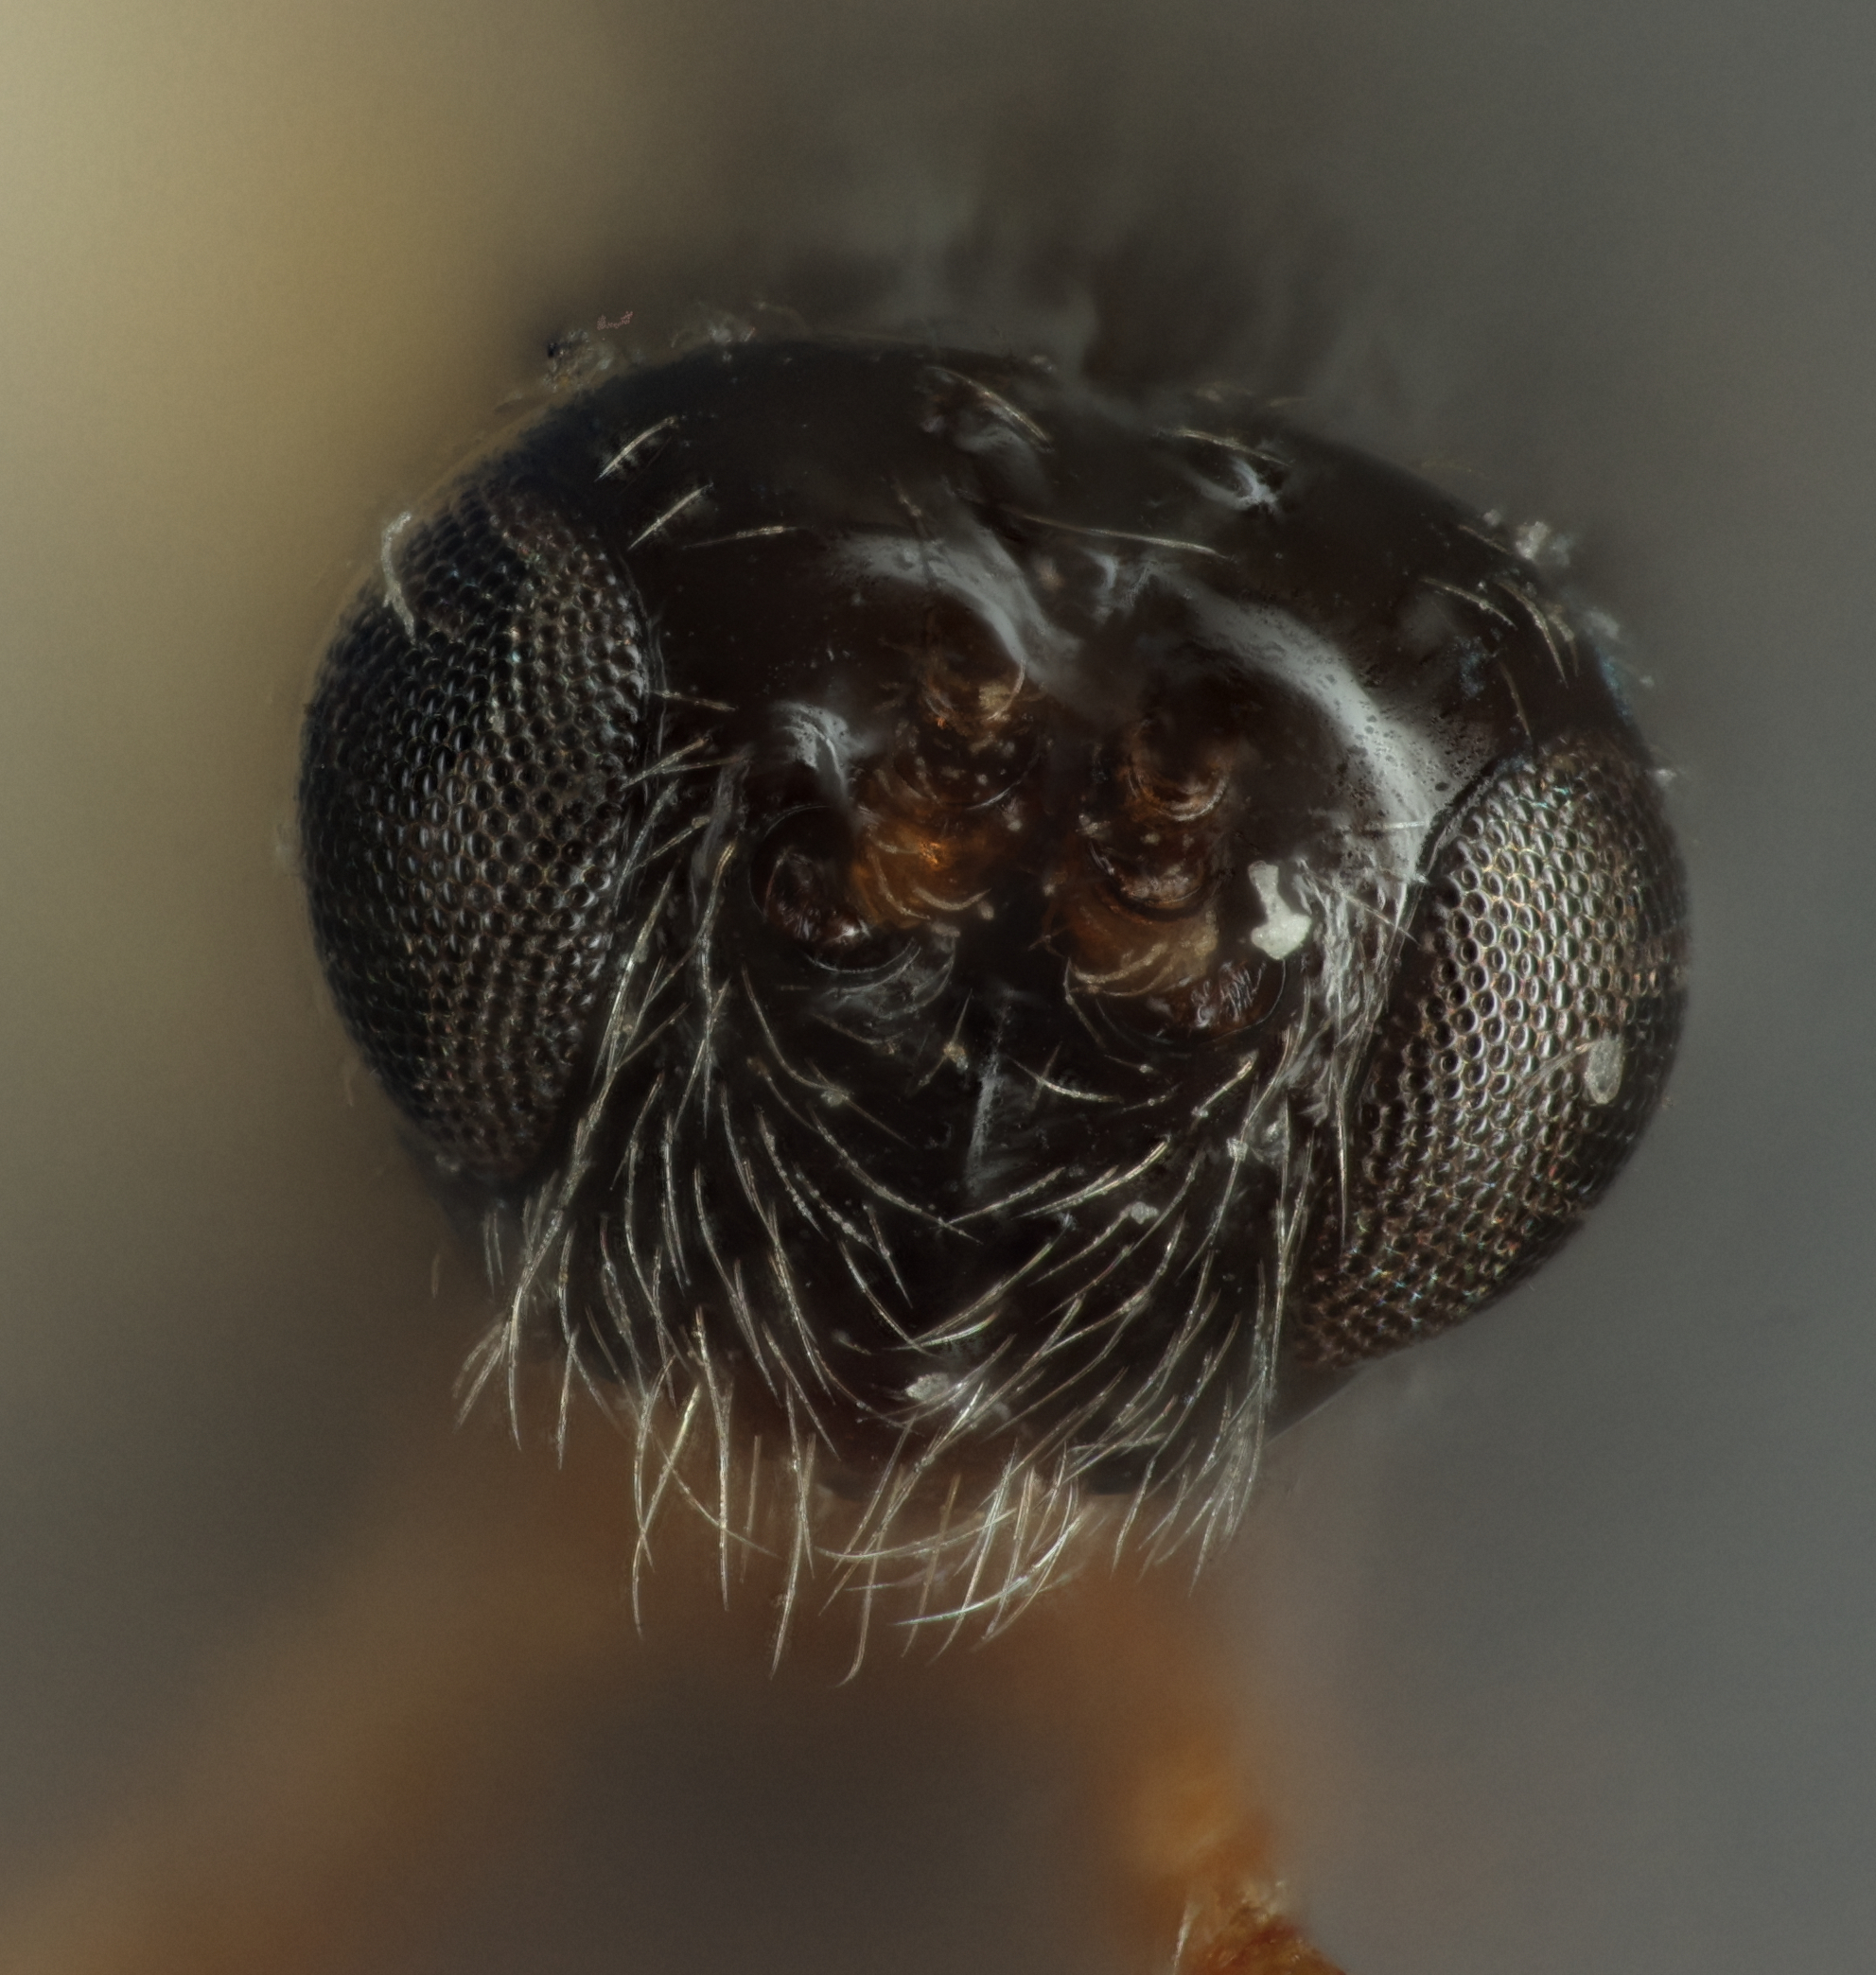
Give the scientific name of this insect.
Opius tergitalis
